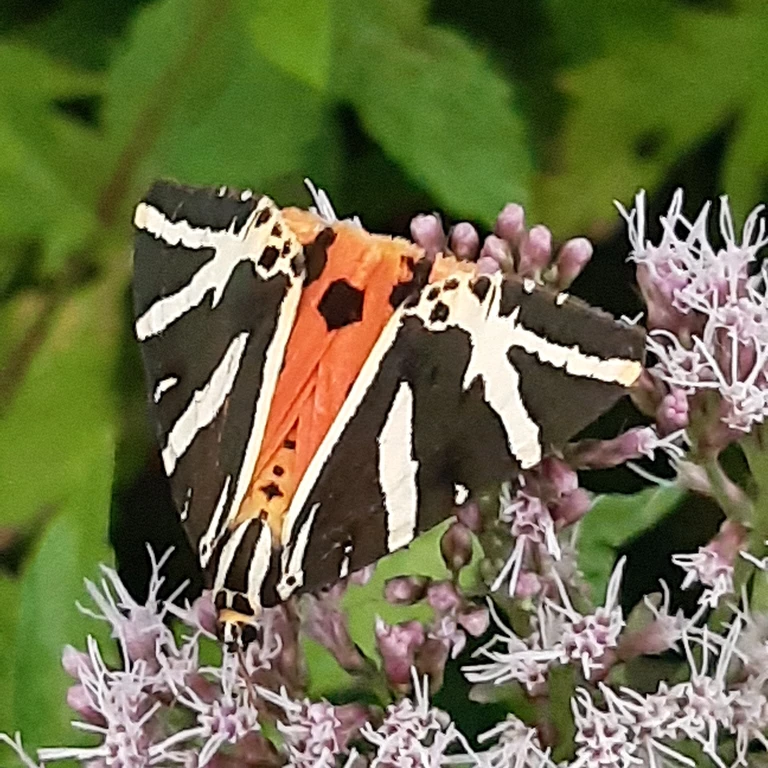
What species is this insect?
Euplagia quadripunctaria
